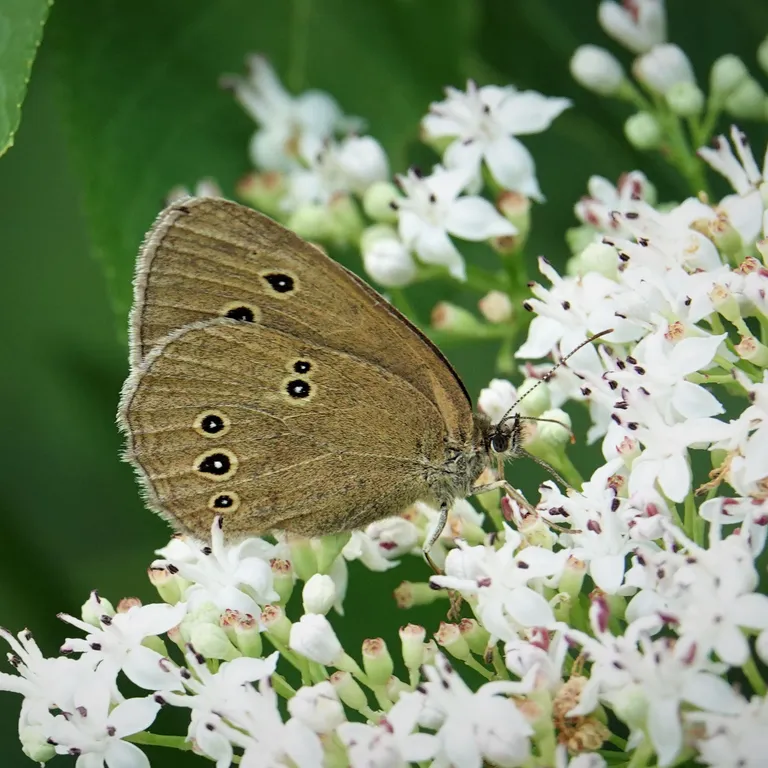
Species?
Aphantopus hyperantus
